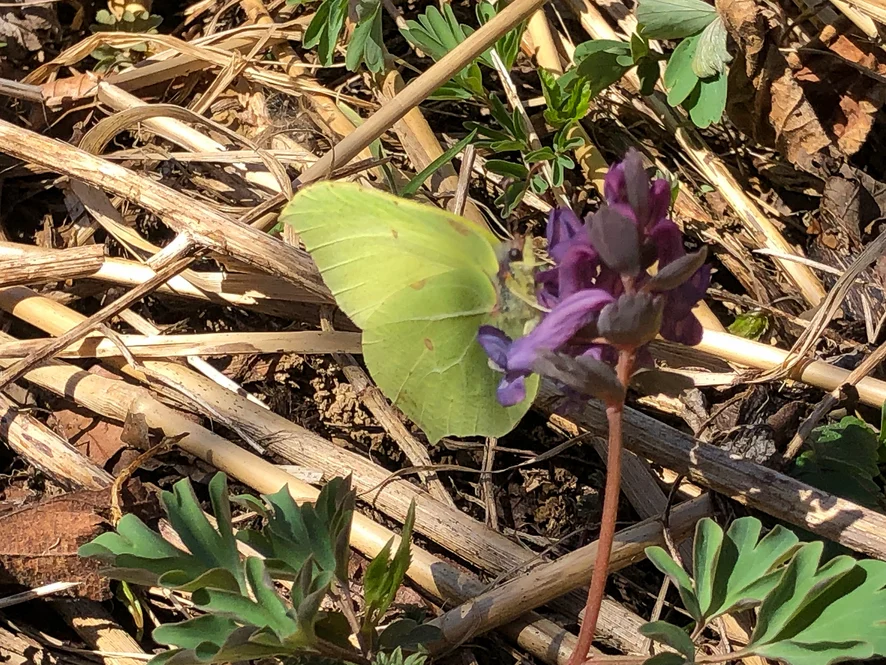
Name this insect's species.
Gonepteryx rhamni
